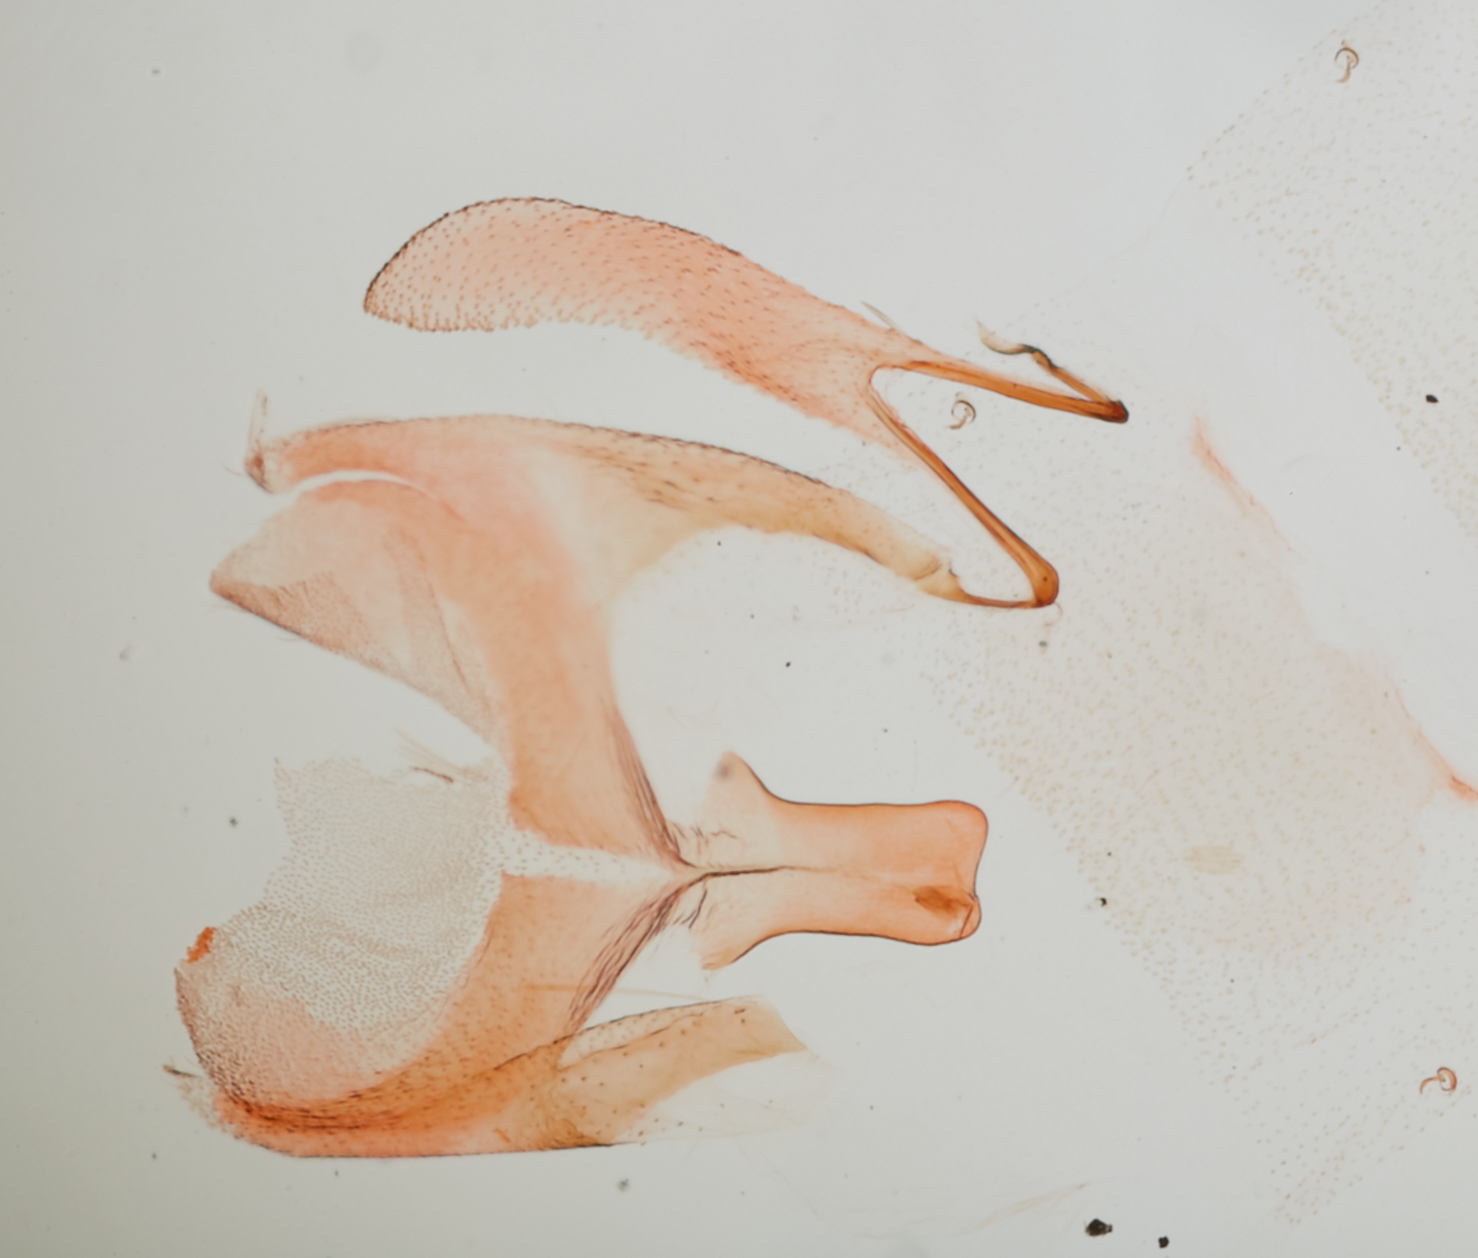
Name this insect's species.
Chionodes senica
